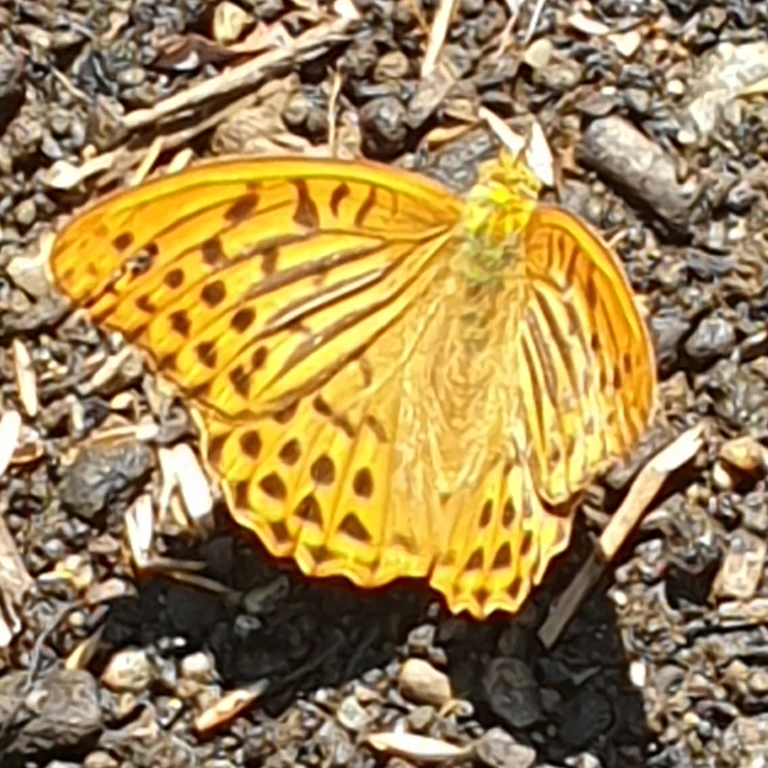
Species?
Argynnis paphia
